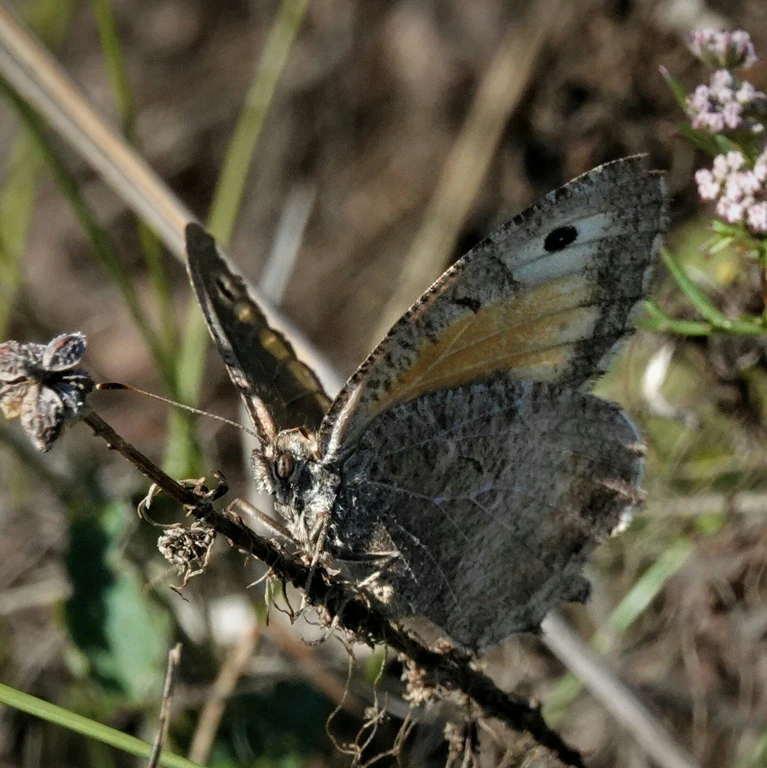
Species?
Arethusana arethusa
